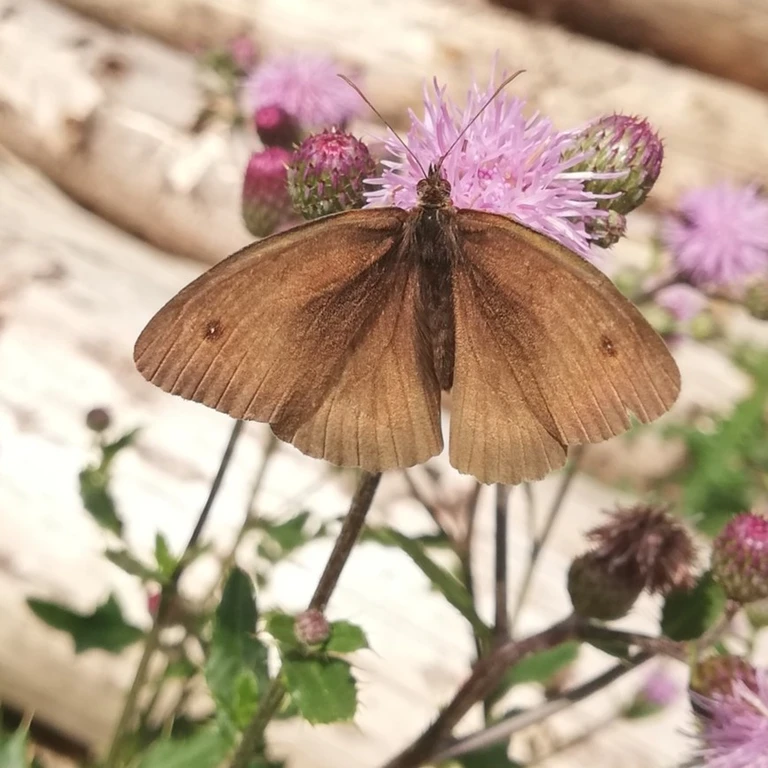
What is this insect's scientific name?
Maniola jurtina
